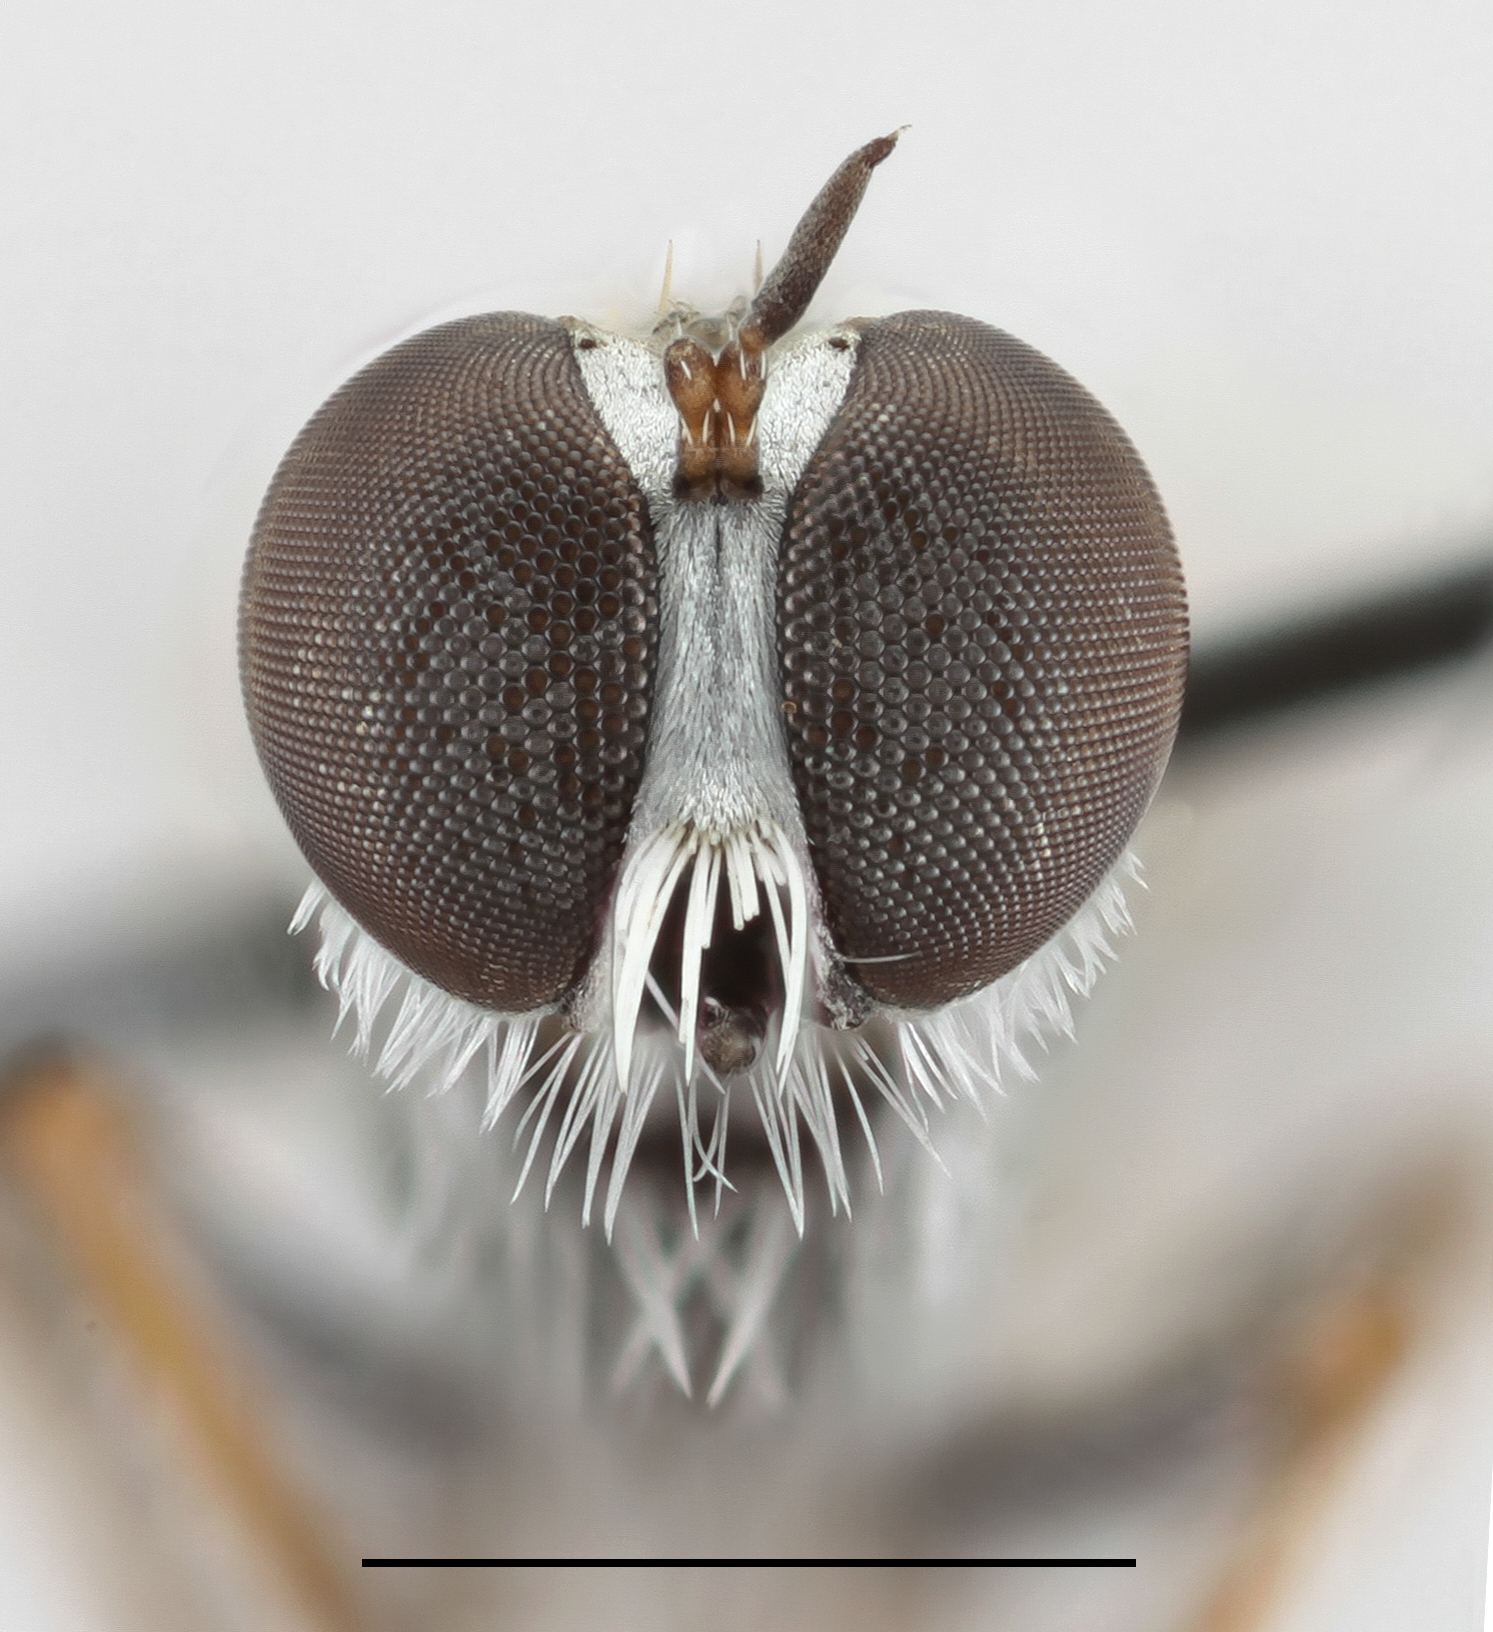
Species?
Trichoura pardeos
